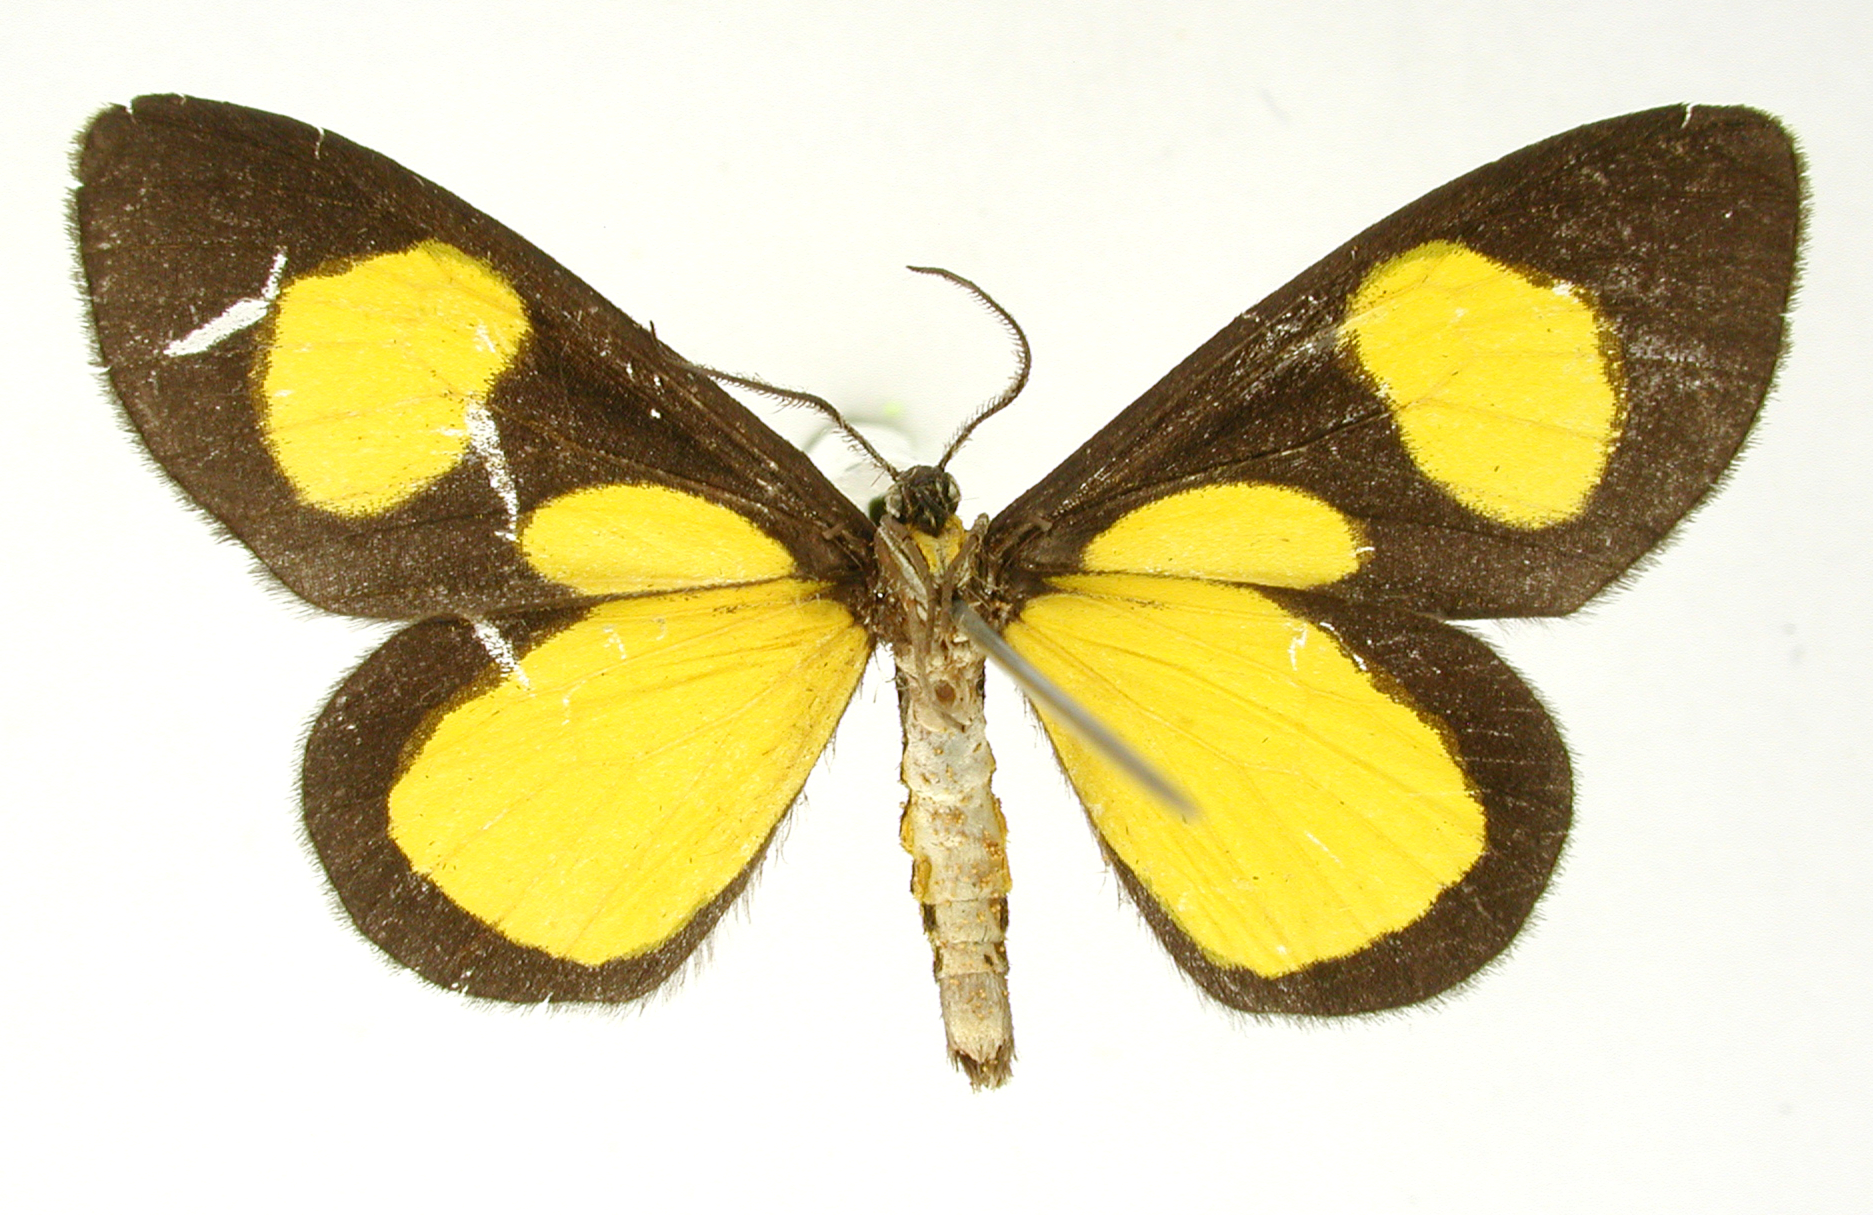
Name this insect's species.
Atyriodes figulatum
